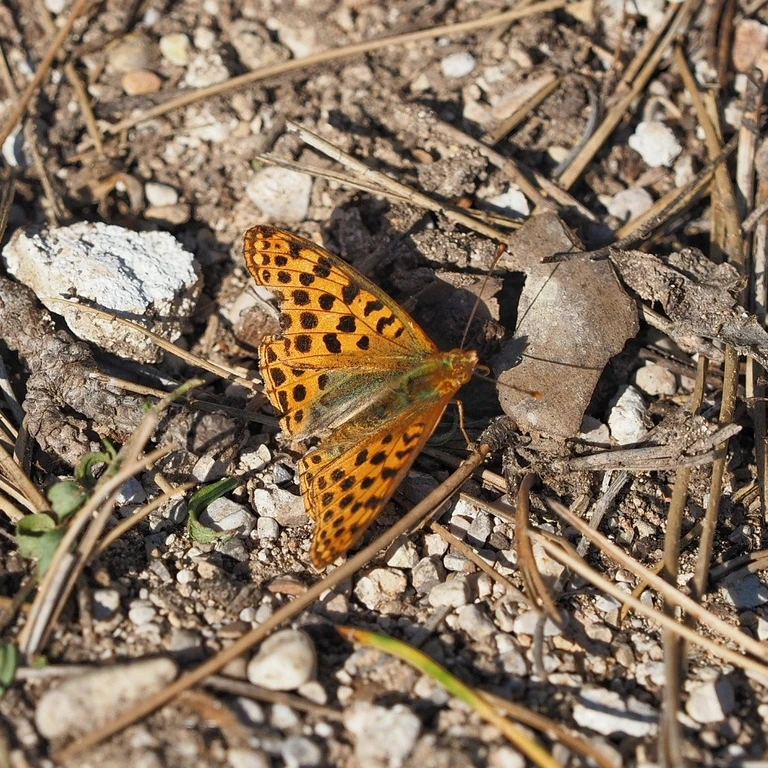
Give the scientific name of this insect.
Issoria lathonia
